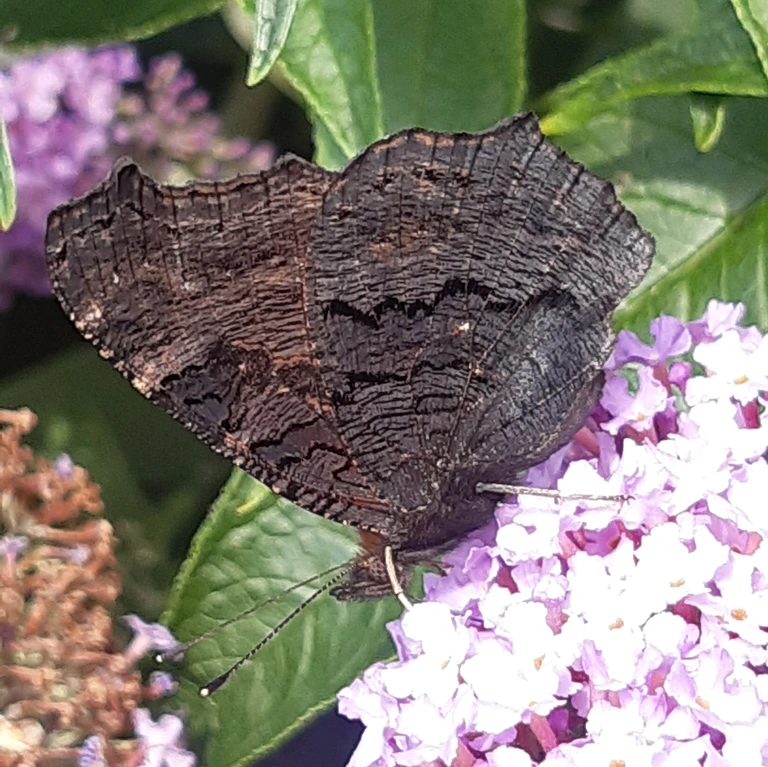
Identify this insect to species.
Aglais io
